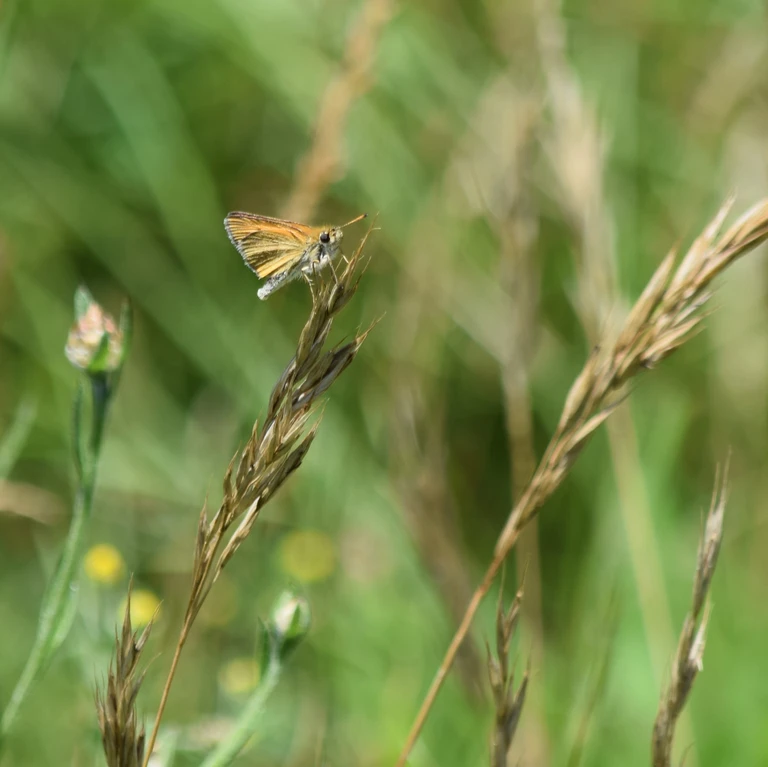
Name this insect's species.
Thymelicus lineola
